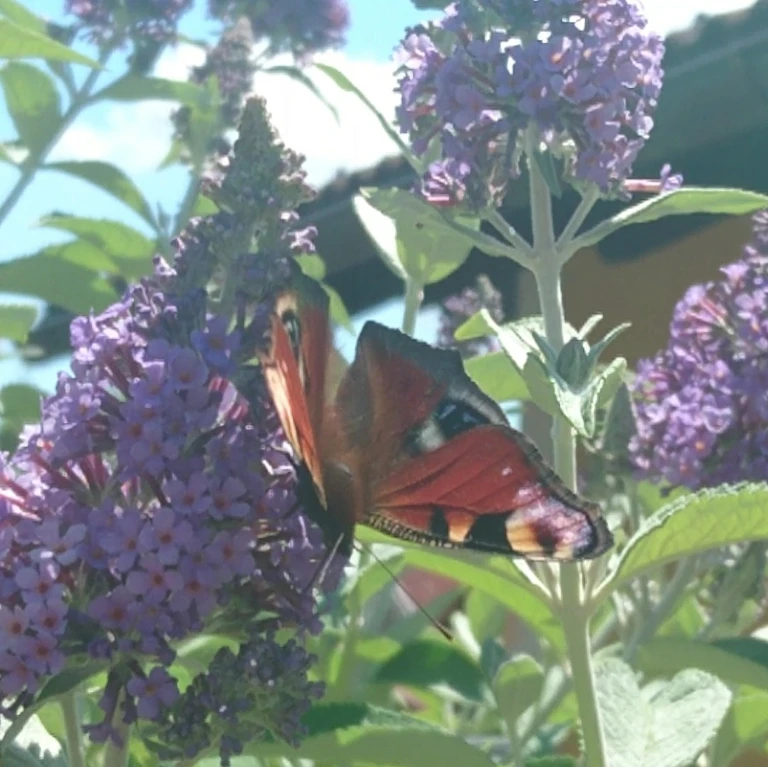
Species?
Aglais io
